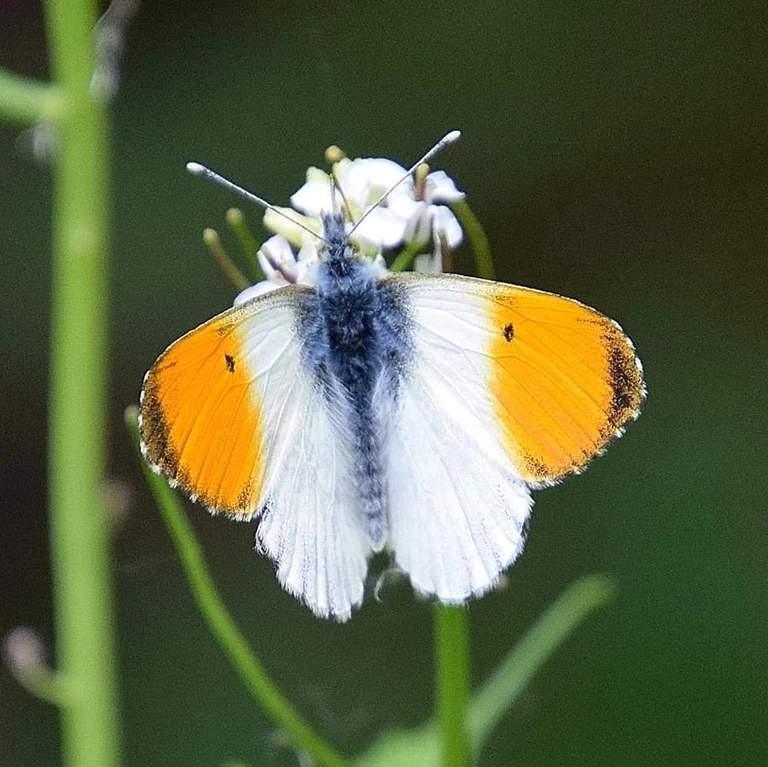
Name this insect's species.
Anthocharis cardamines
